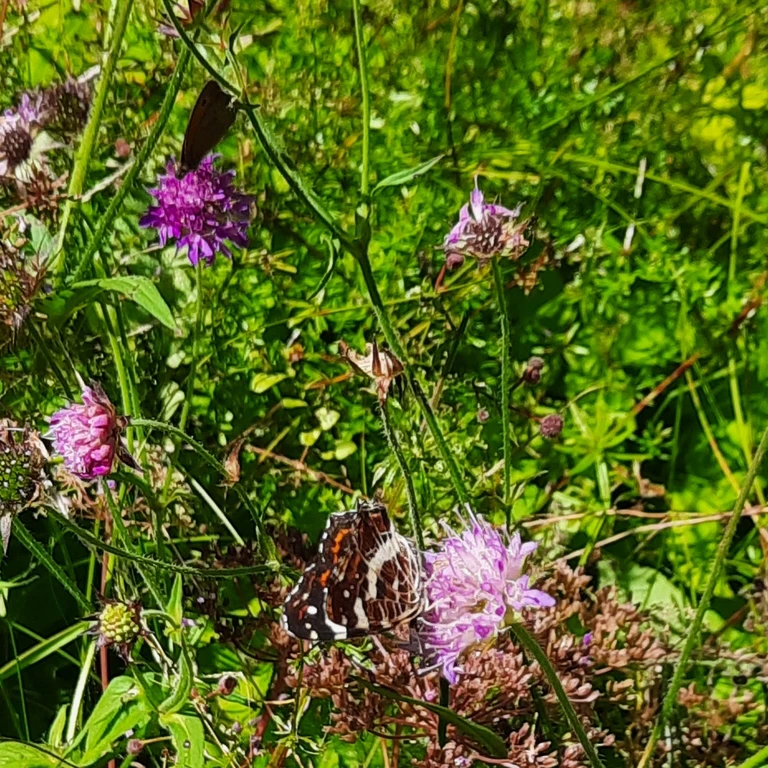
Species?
Araschnia levana
